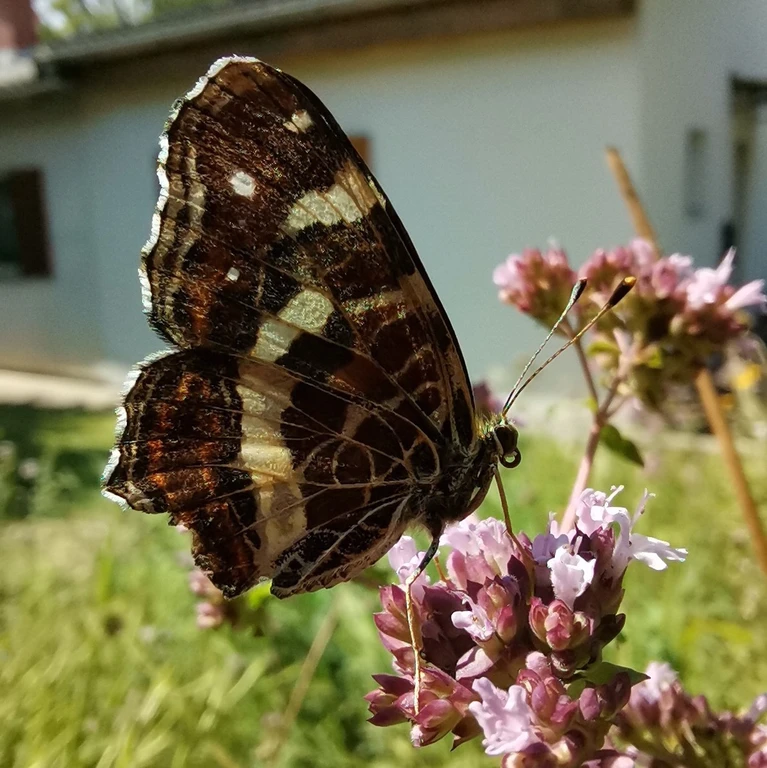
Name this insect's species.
Araschnia levana
